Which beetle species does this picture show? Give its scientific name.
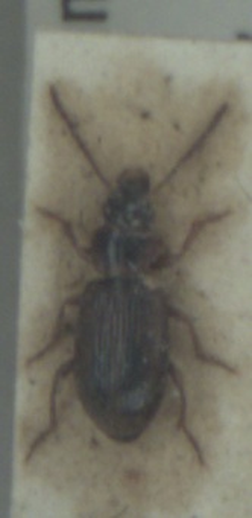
Dicheirotrichus placidus
